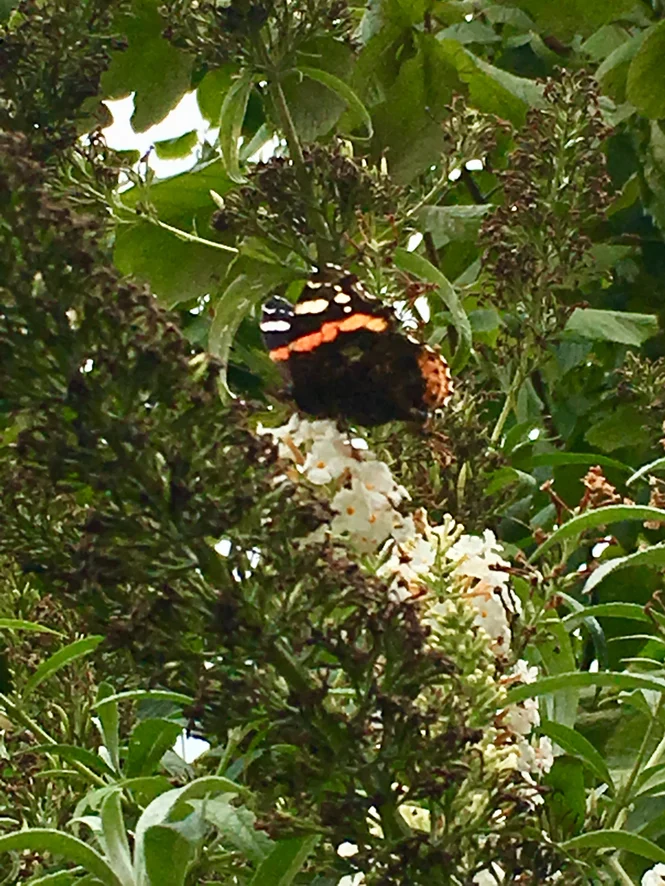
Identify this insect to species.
Vanessa atalanta
